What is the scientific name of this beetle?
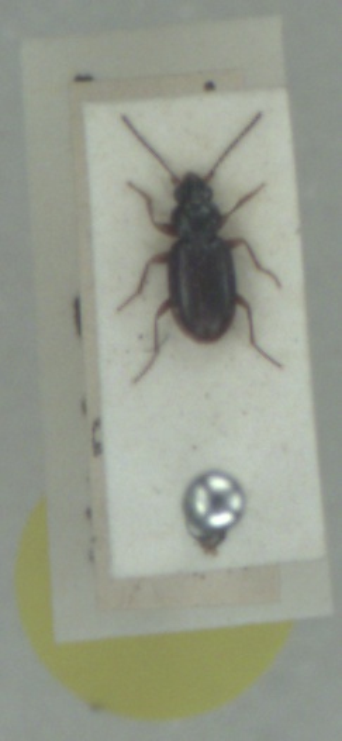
Bembidion clarkei
